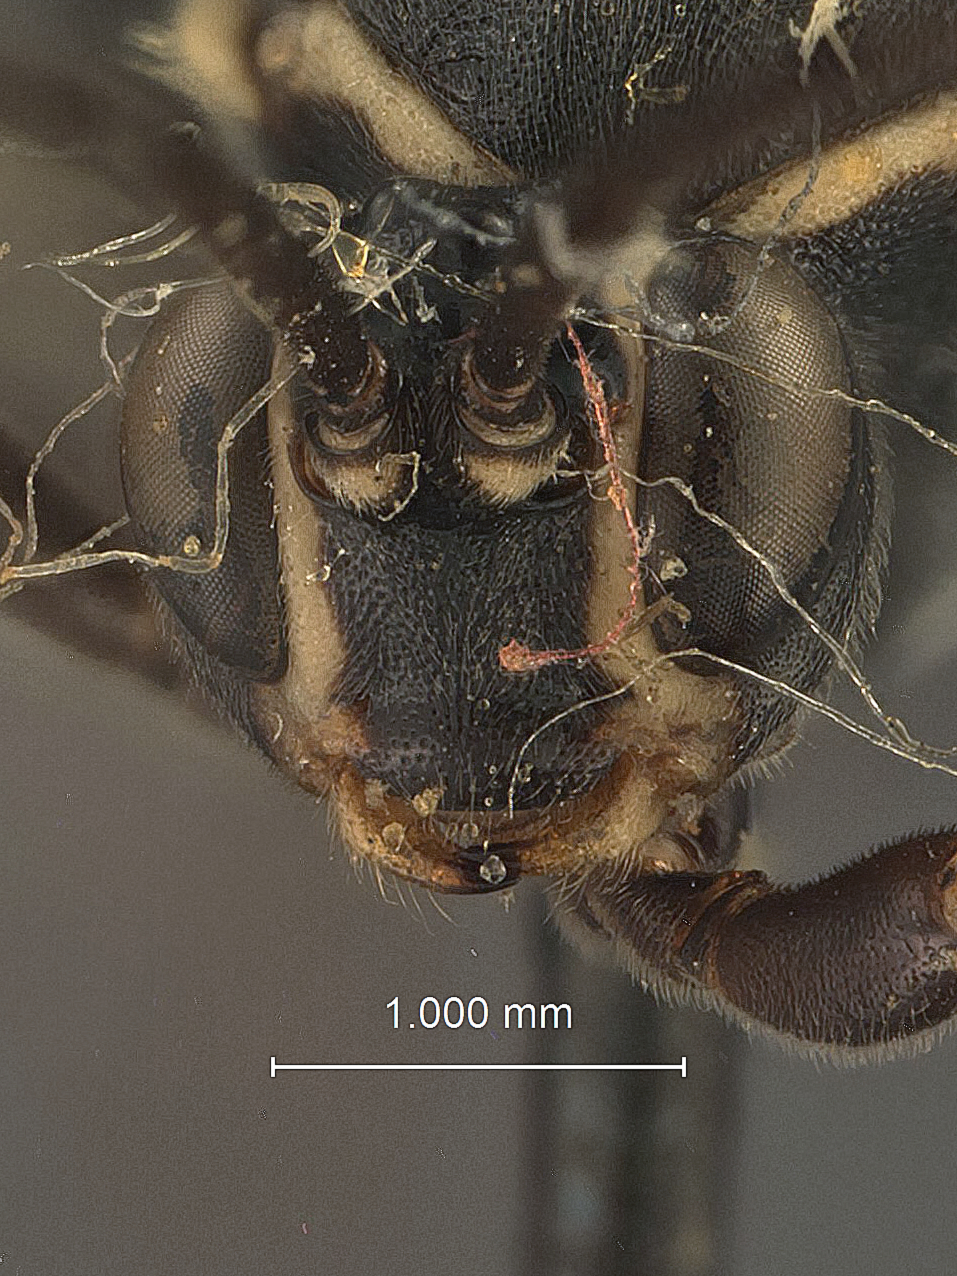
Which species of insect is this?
Platylabus pseudhistrio
